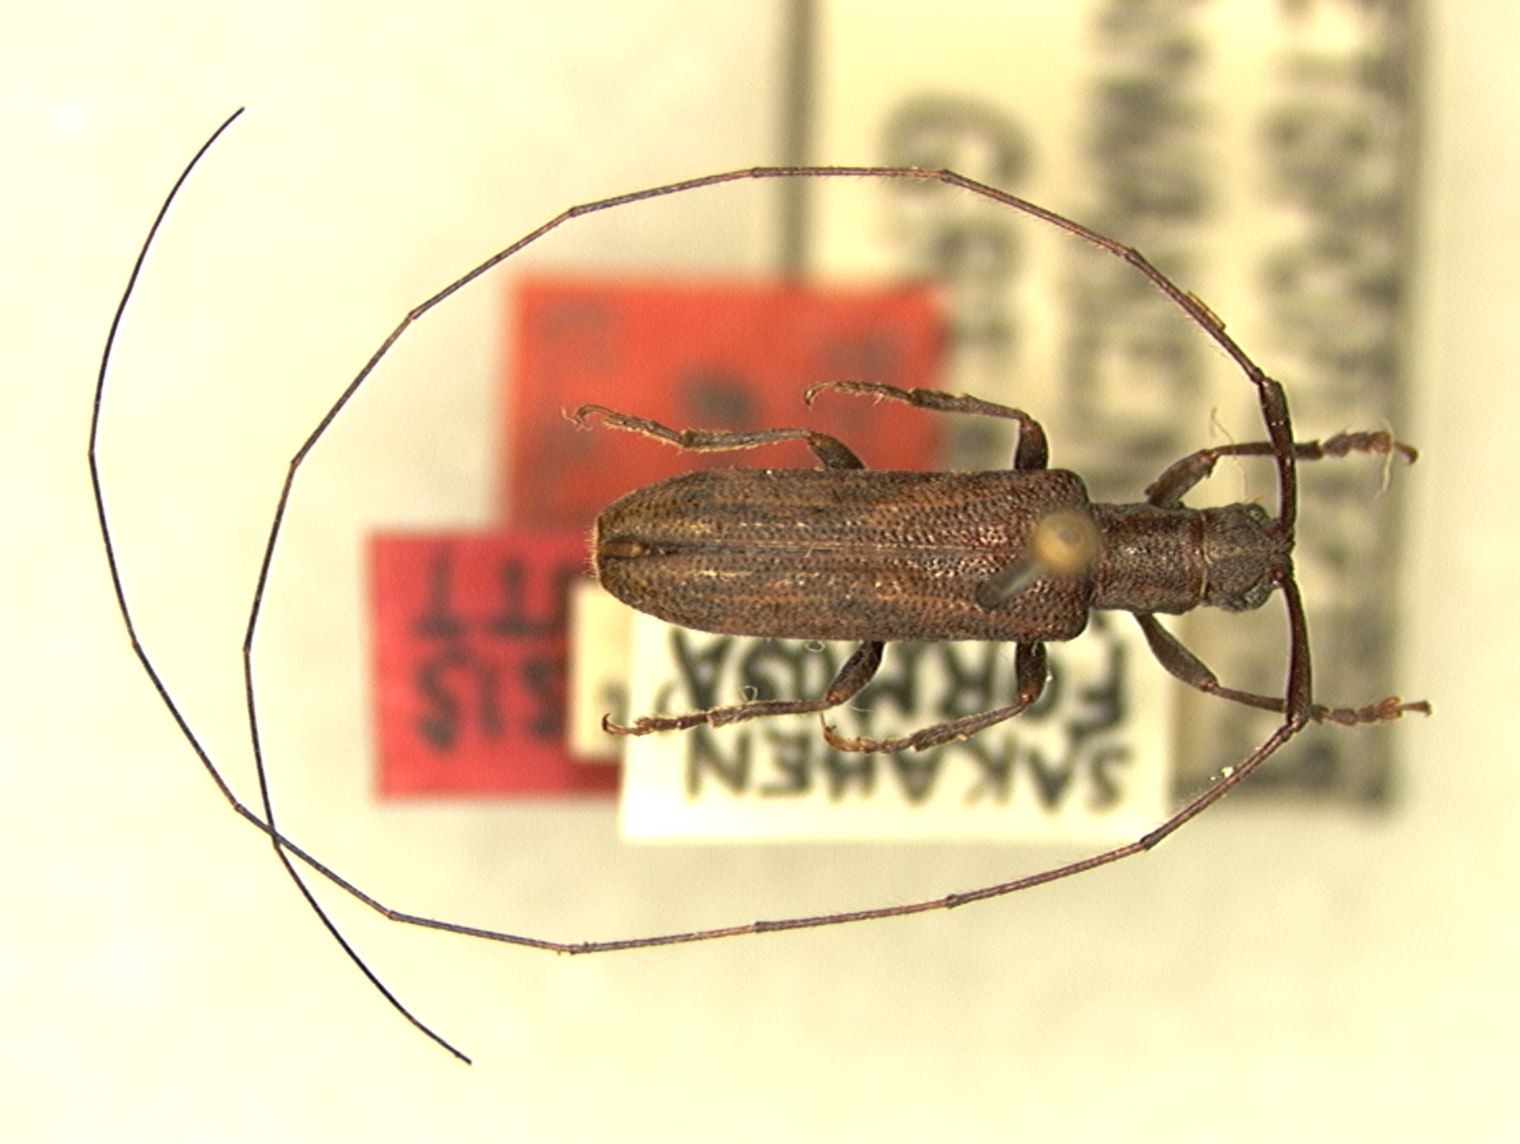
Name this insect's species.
Metopoplectus taiwanensis
